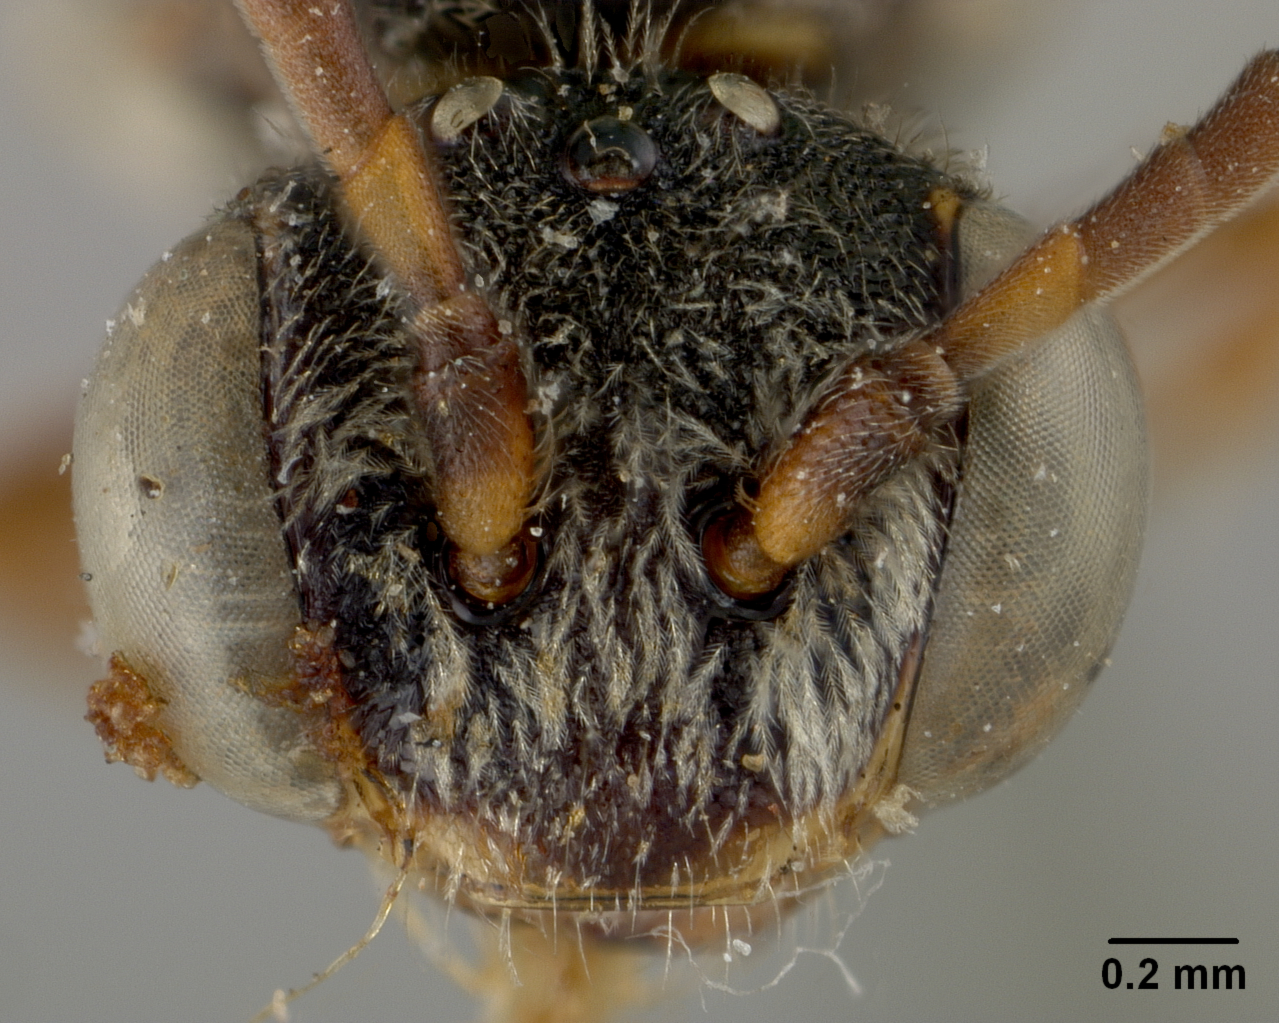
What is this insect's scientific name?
Nomada elegantula
